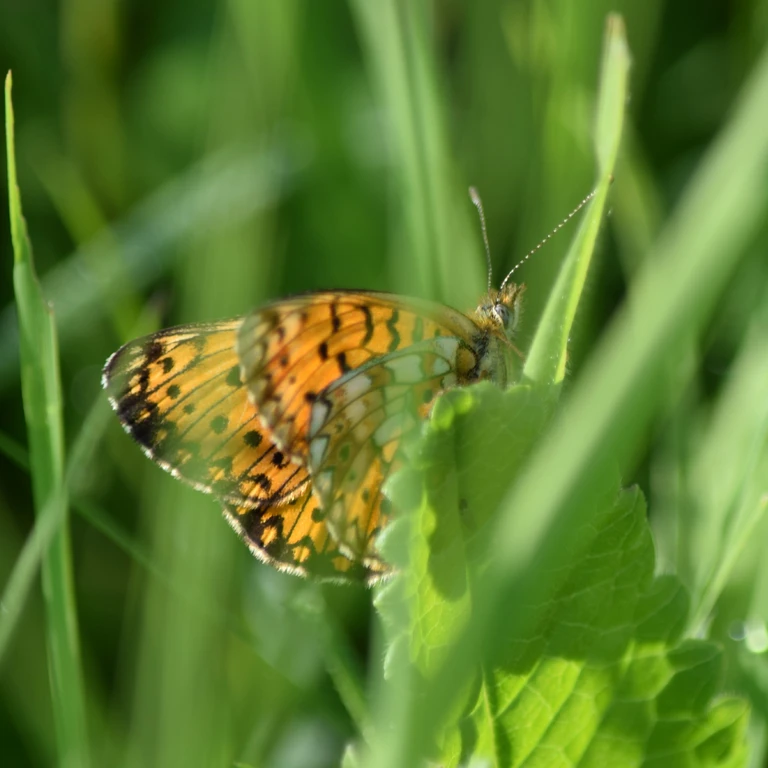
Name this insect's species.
Boloria selene
